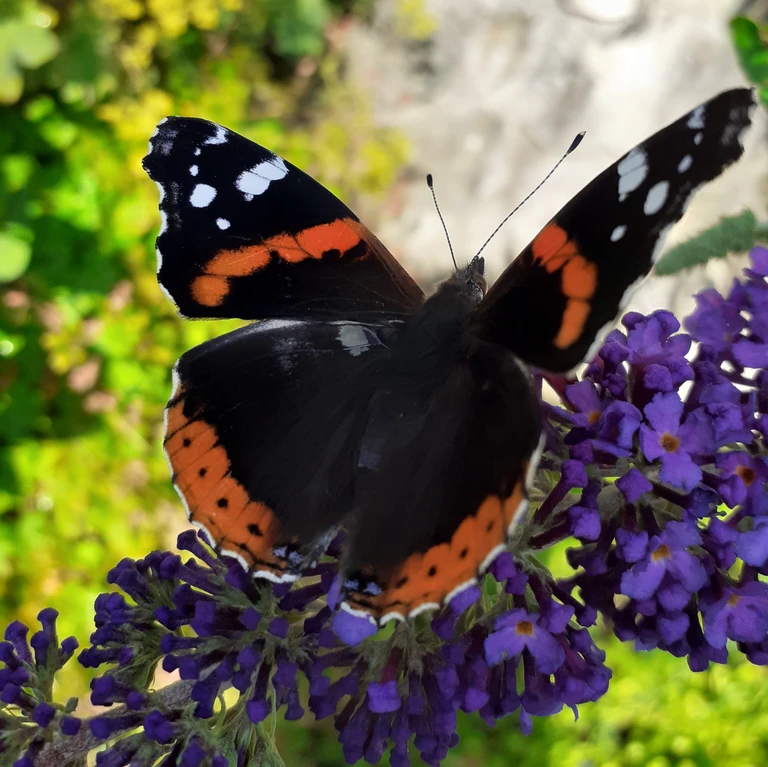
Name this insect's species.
Vanessa atalanta
